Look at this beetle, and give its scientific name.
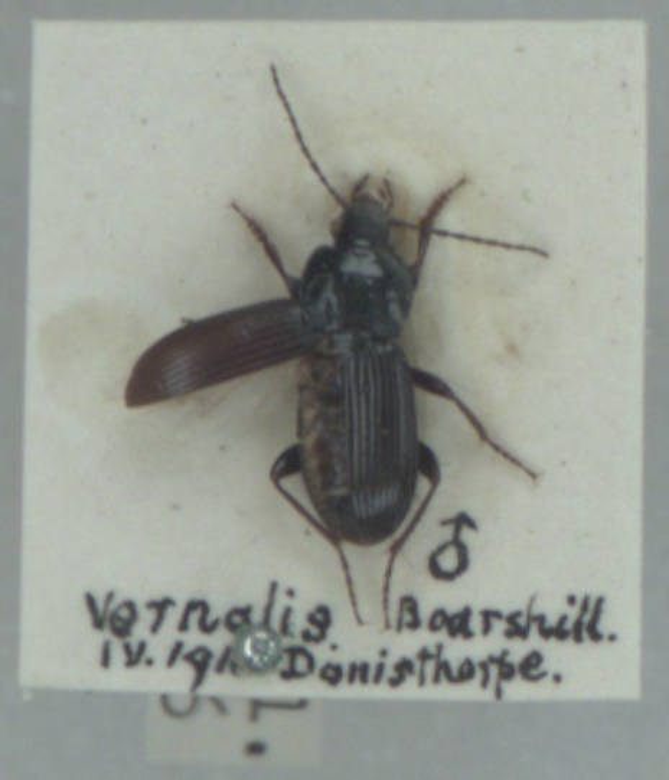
Pterostichus vernalis
